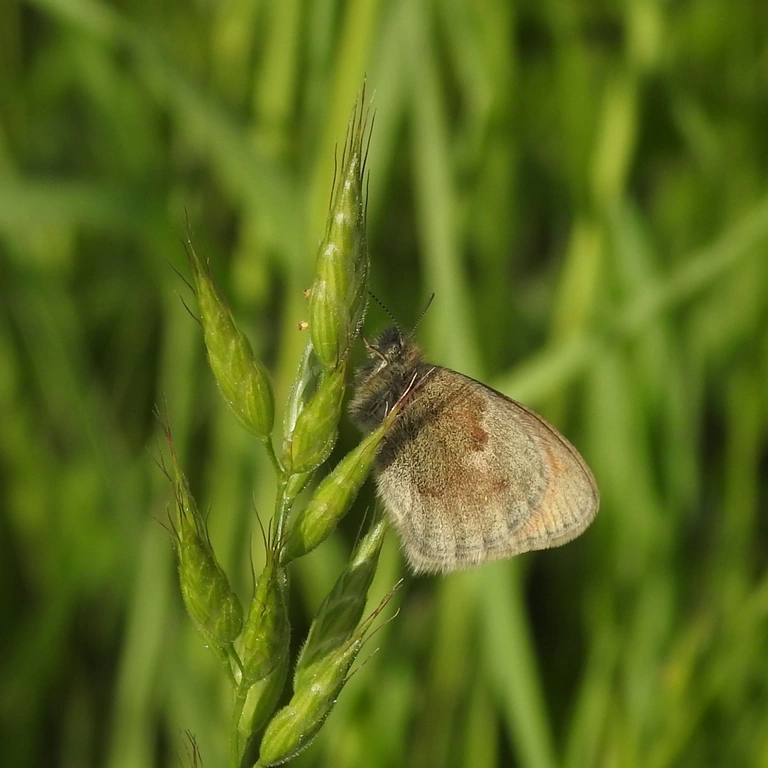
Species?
Coenonympha pamphilus
